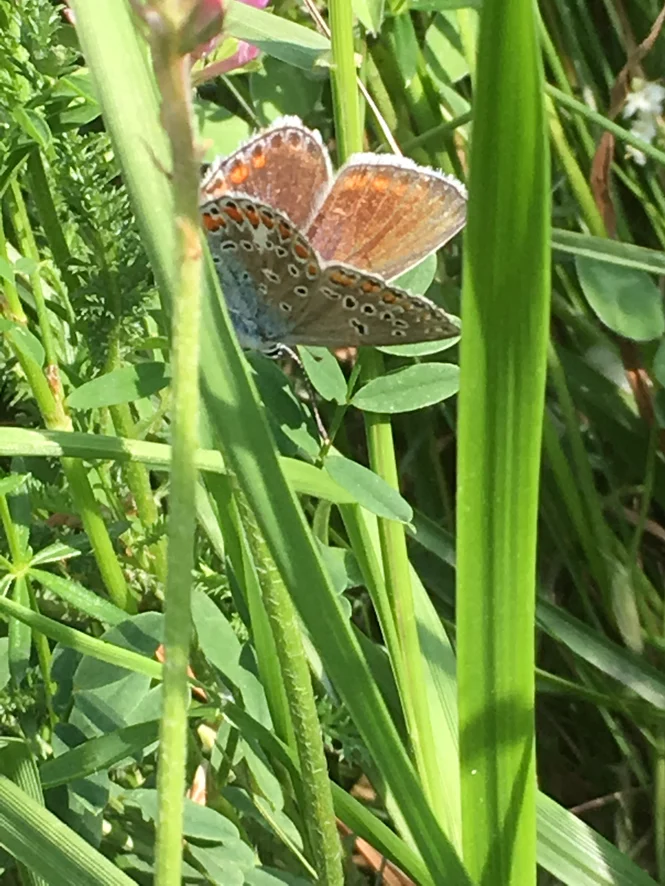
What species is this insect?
Polyommatus thersites
